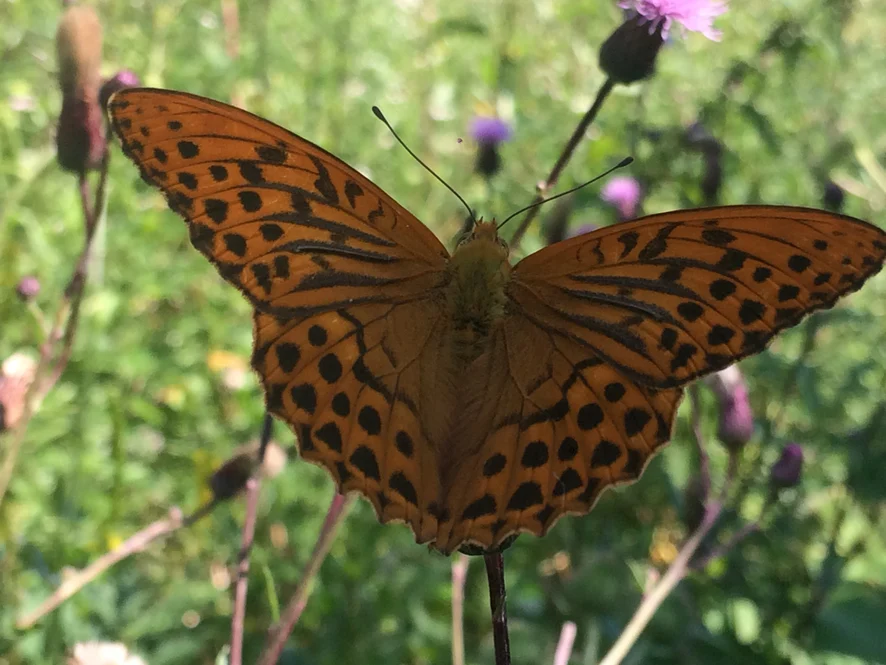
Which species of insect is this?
Argynnis paphia
